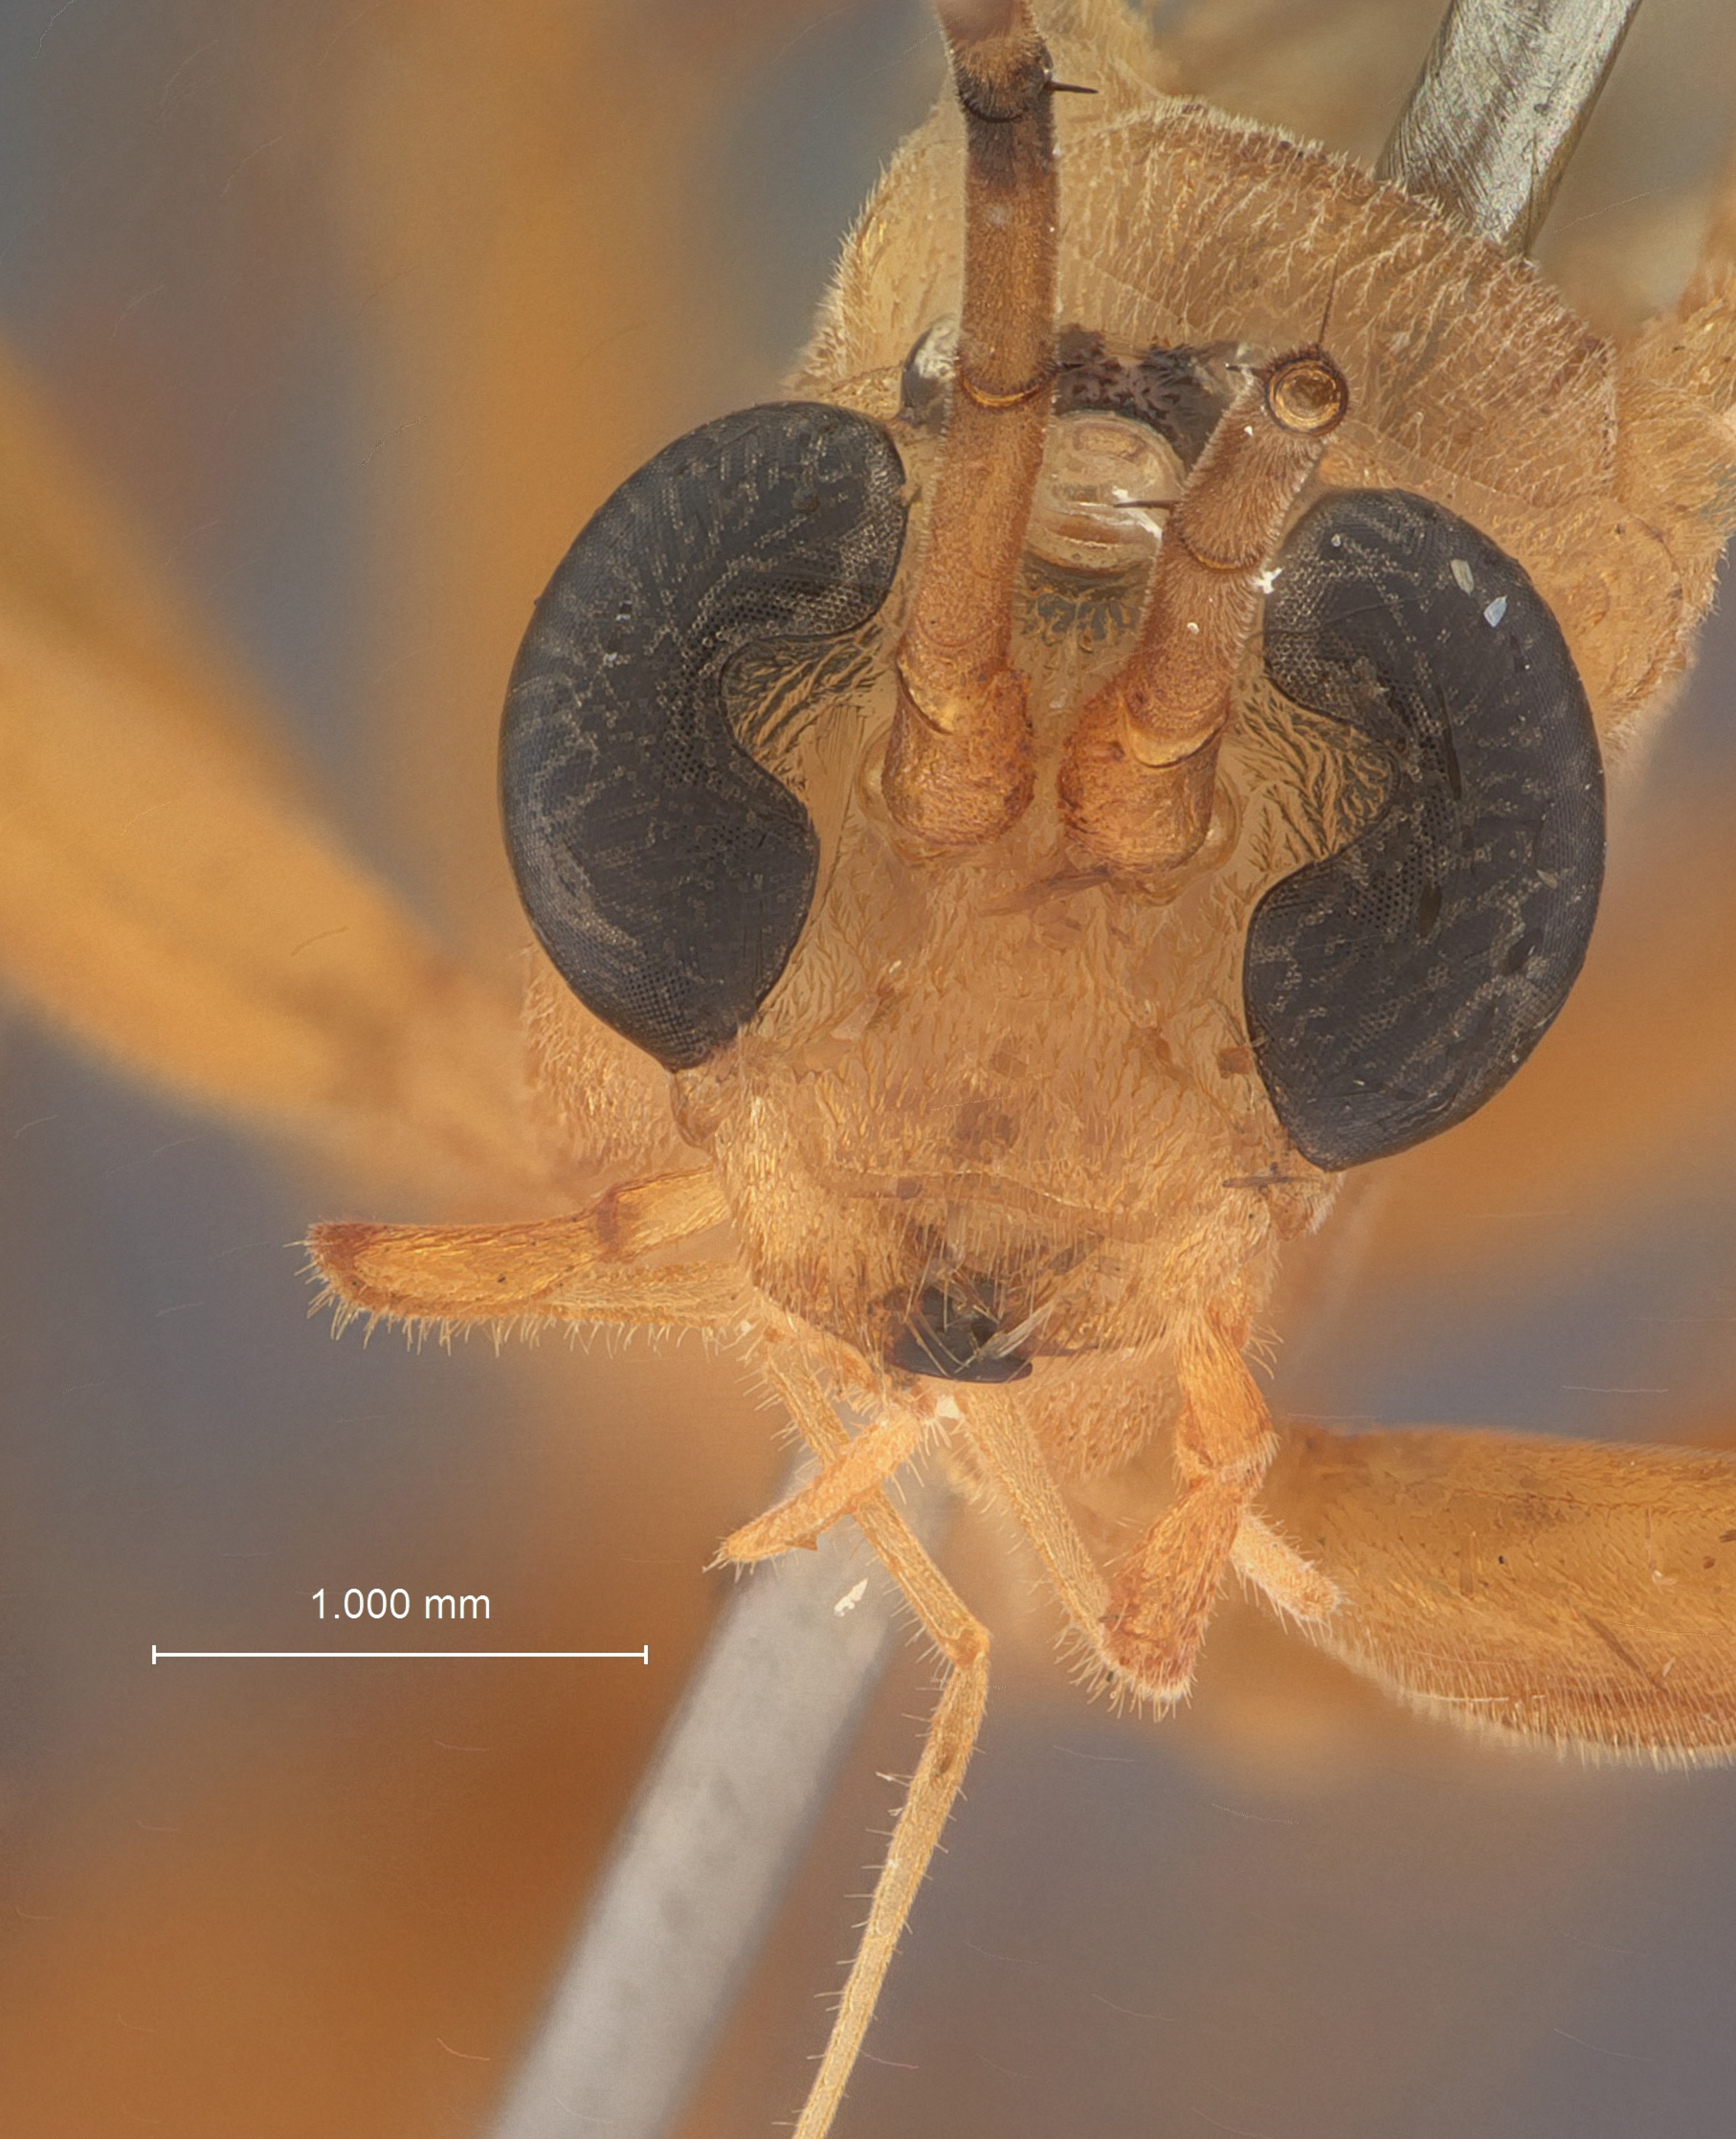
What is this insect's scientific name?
Paniscomima lottacontinua
